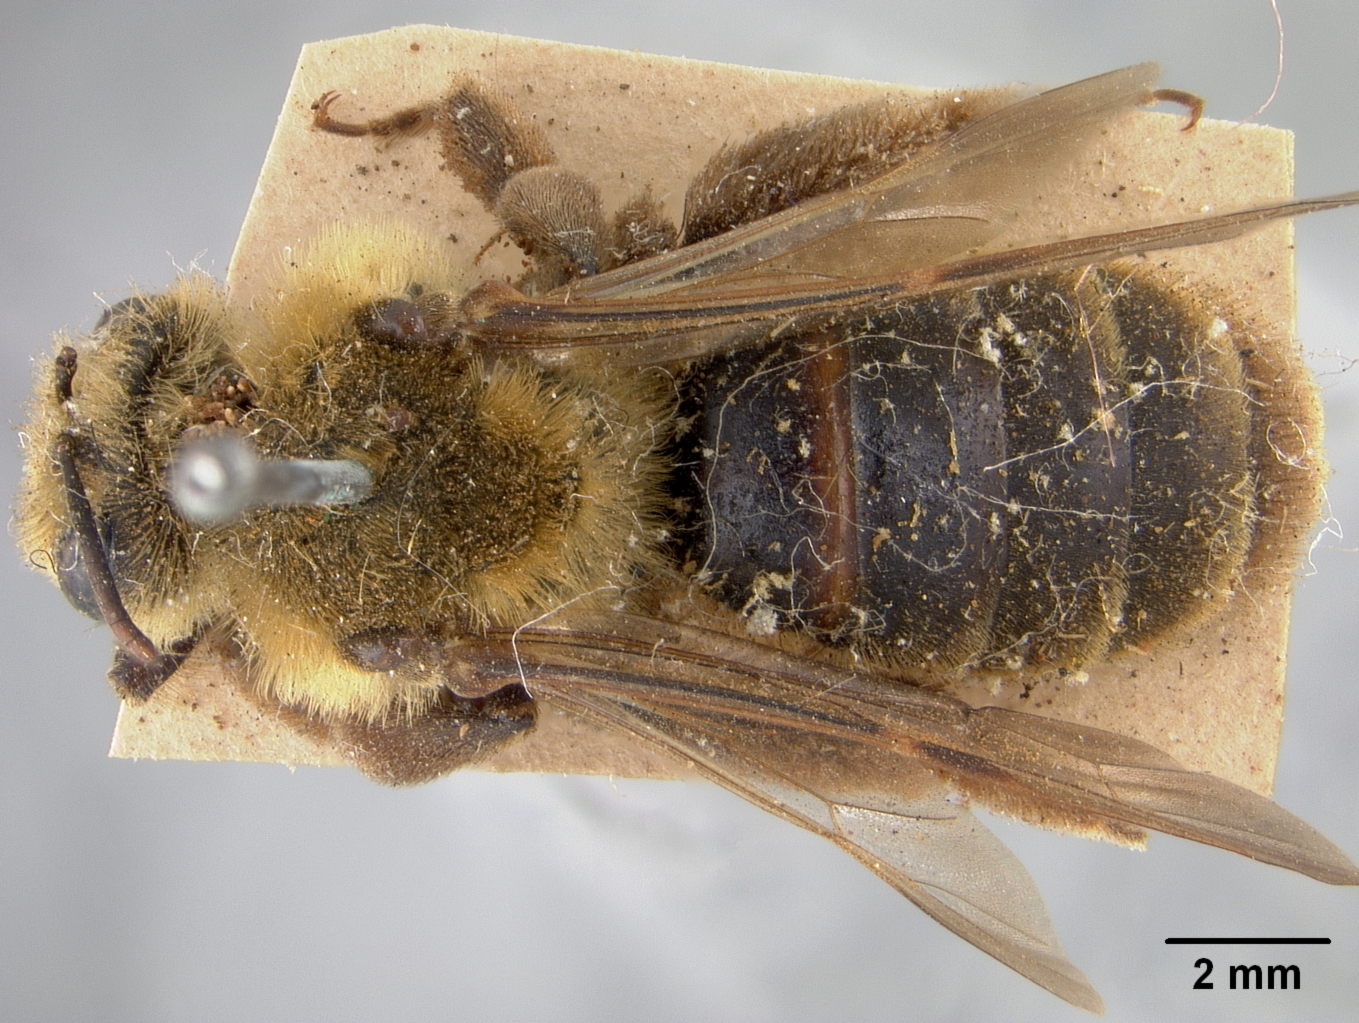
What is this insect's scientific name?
Andrena haynesi
